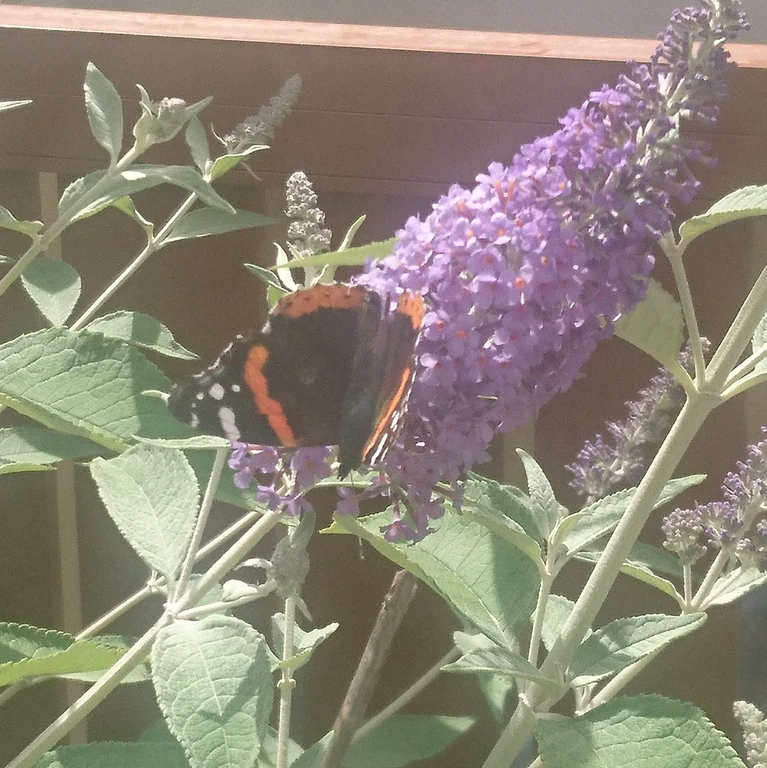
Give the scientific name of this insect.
Vanessa atalanta
